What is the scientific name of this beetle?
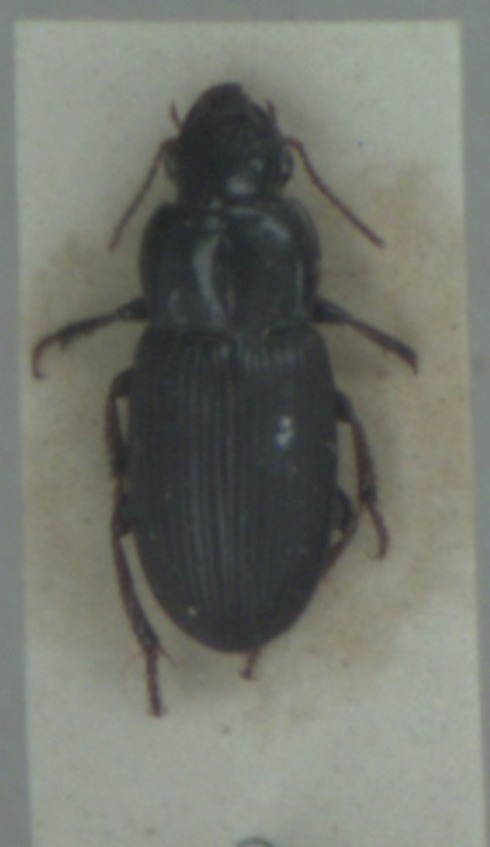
Harpalus attenuatus
